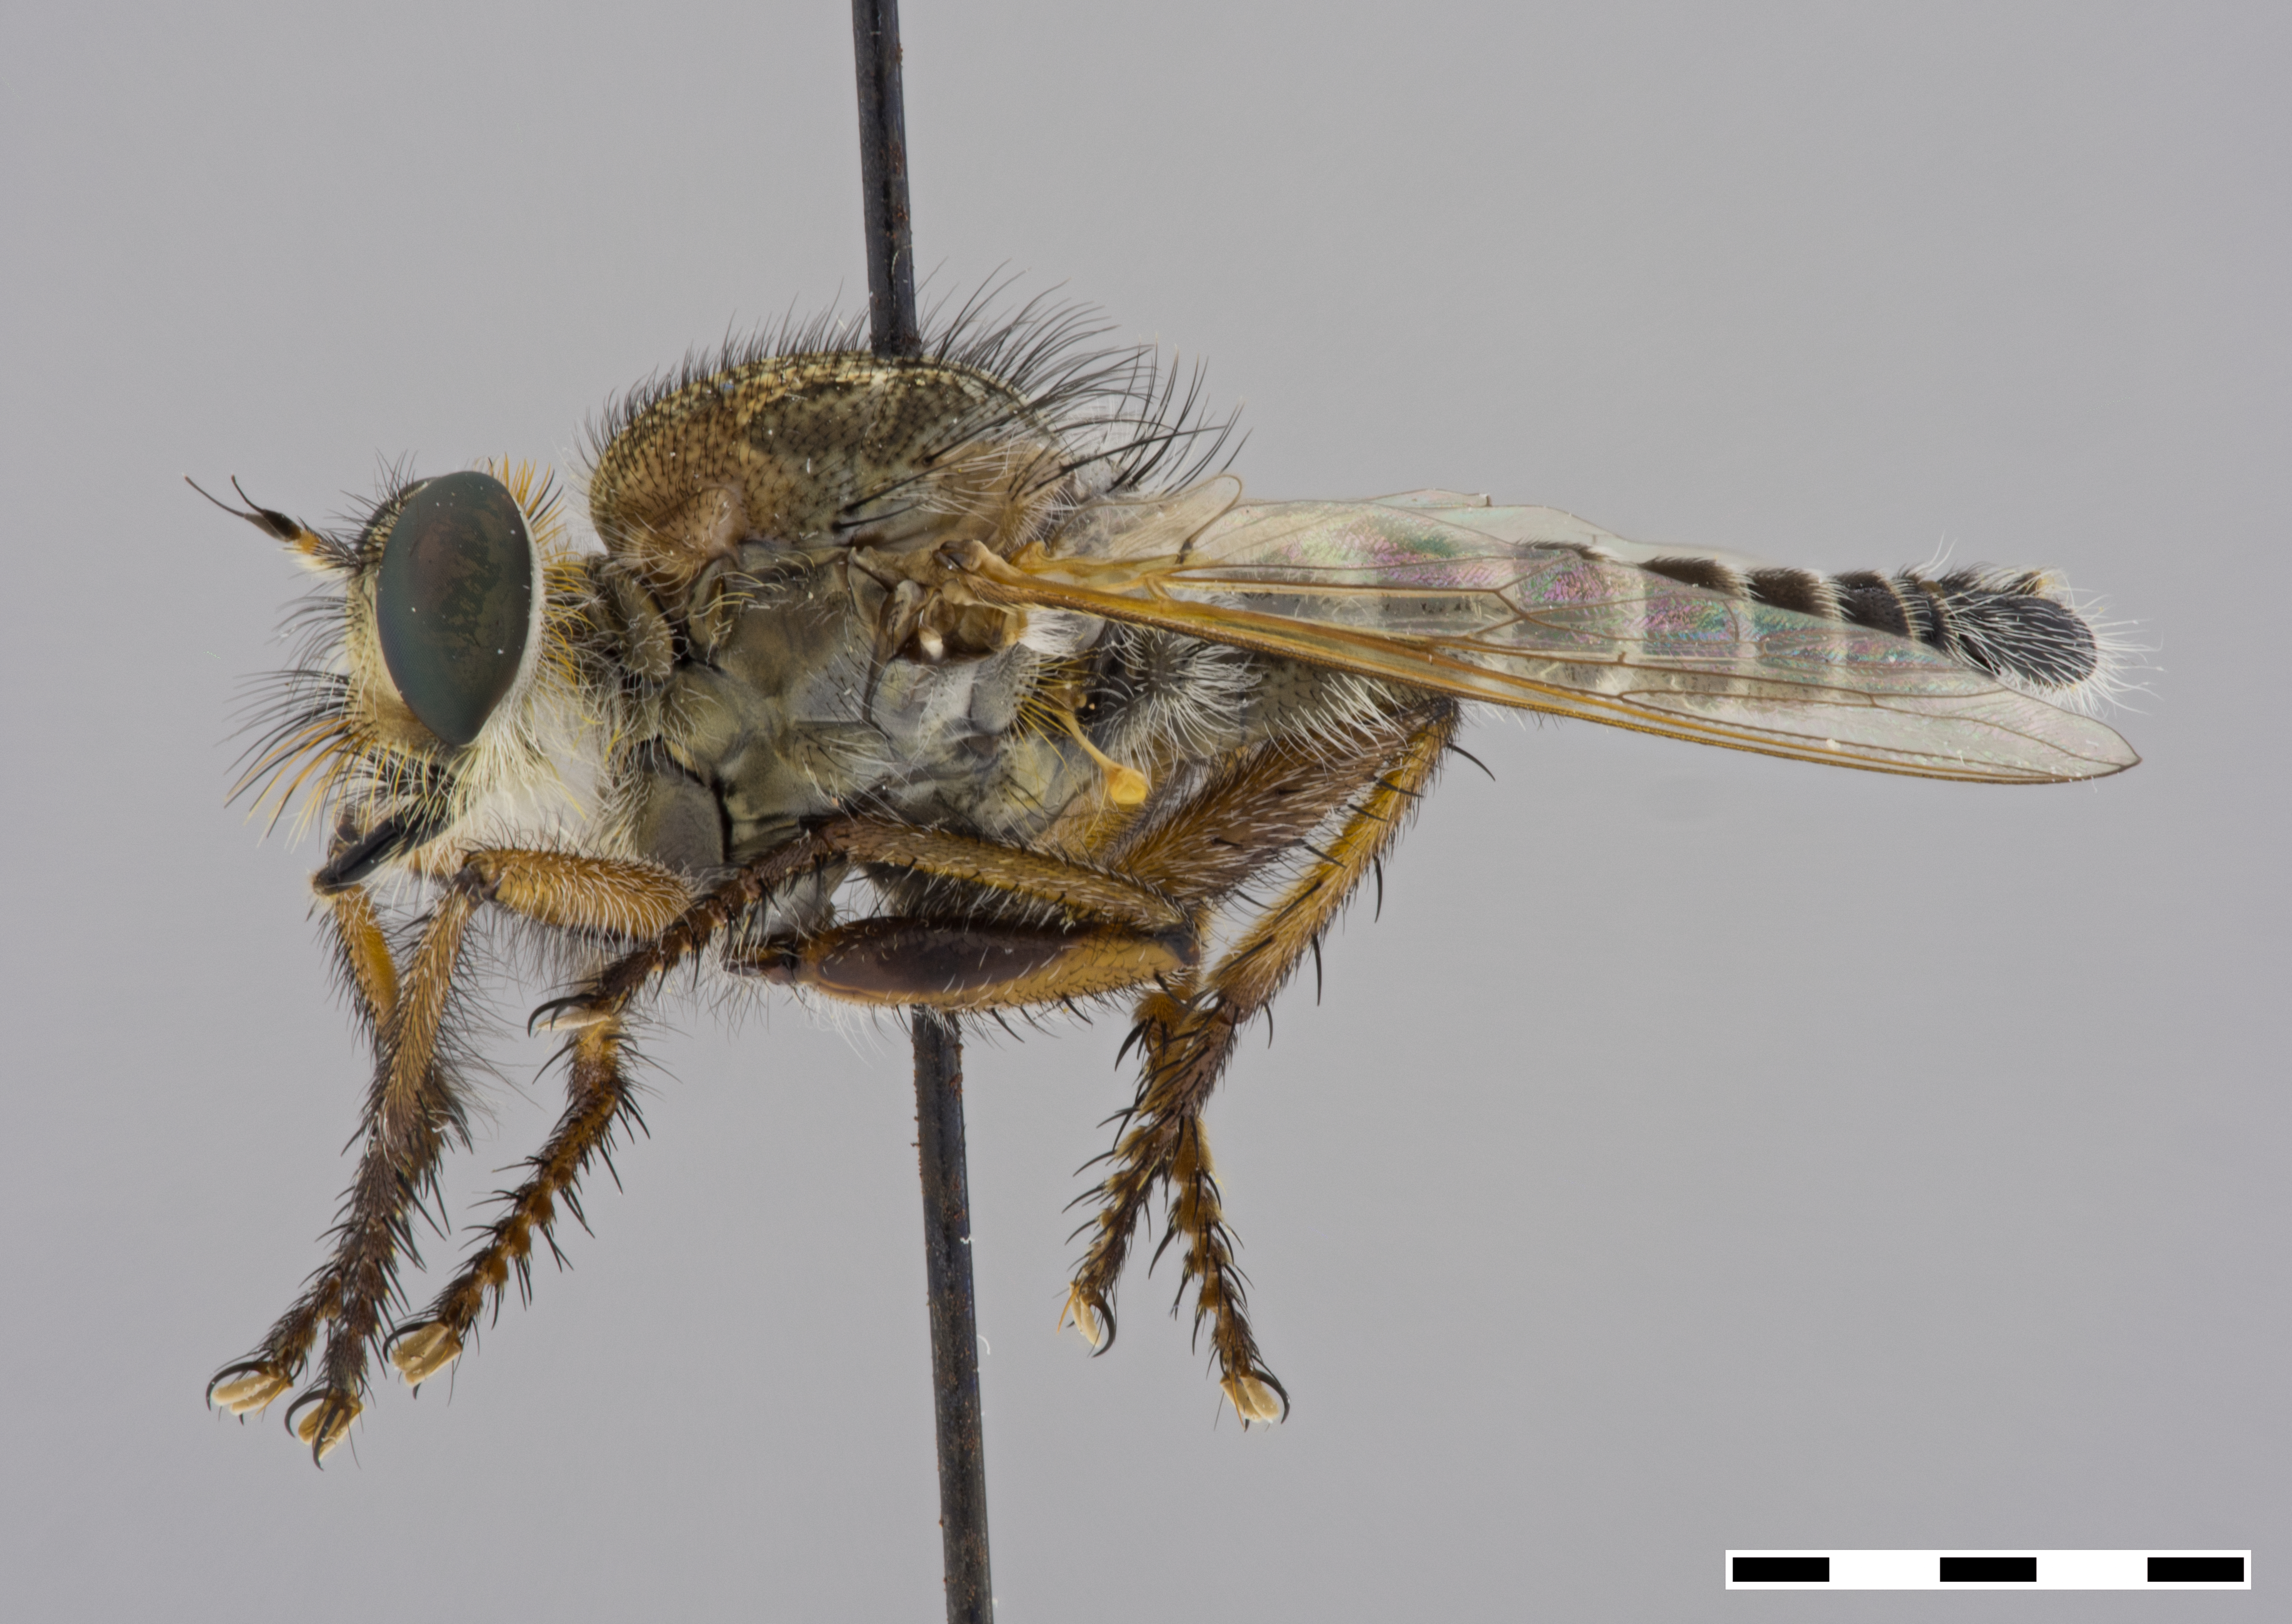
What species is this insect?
Promachus amastrus
